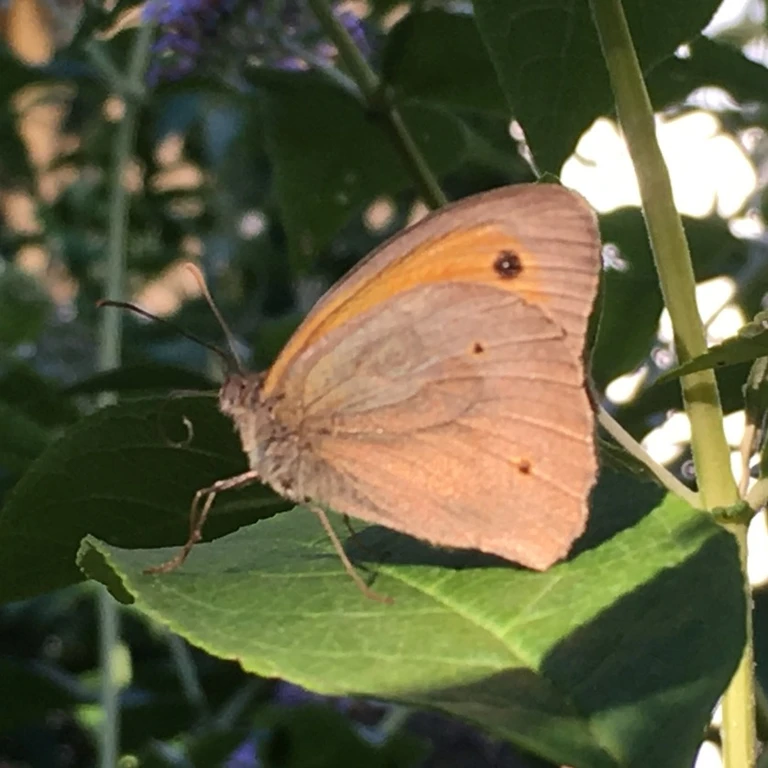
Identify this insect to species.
Maniola jurtina
